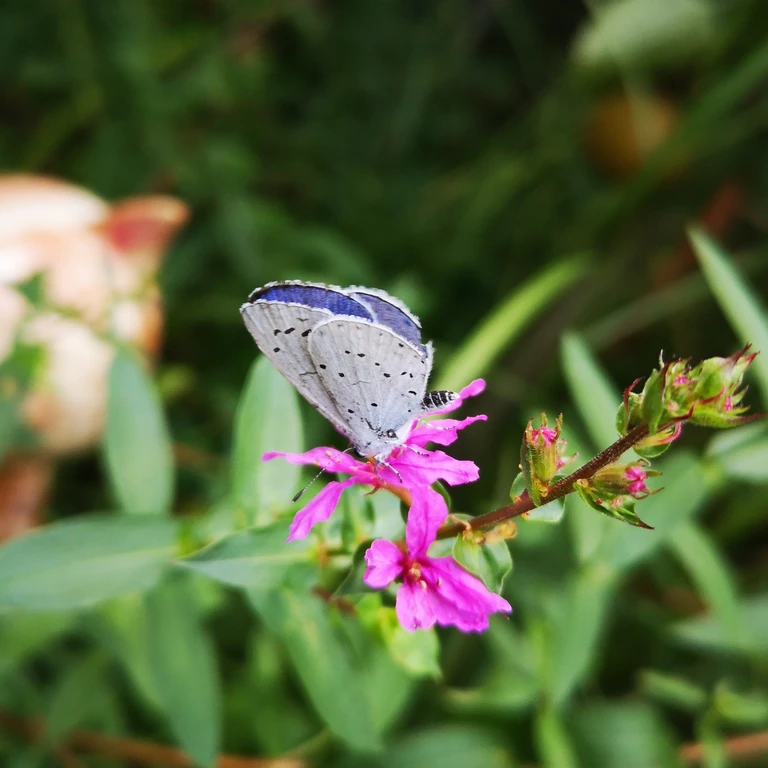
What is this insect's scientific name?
Celastrina argiolus
